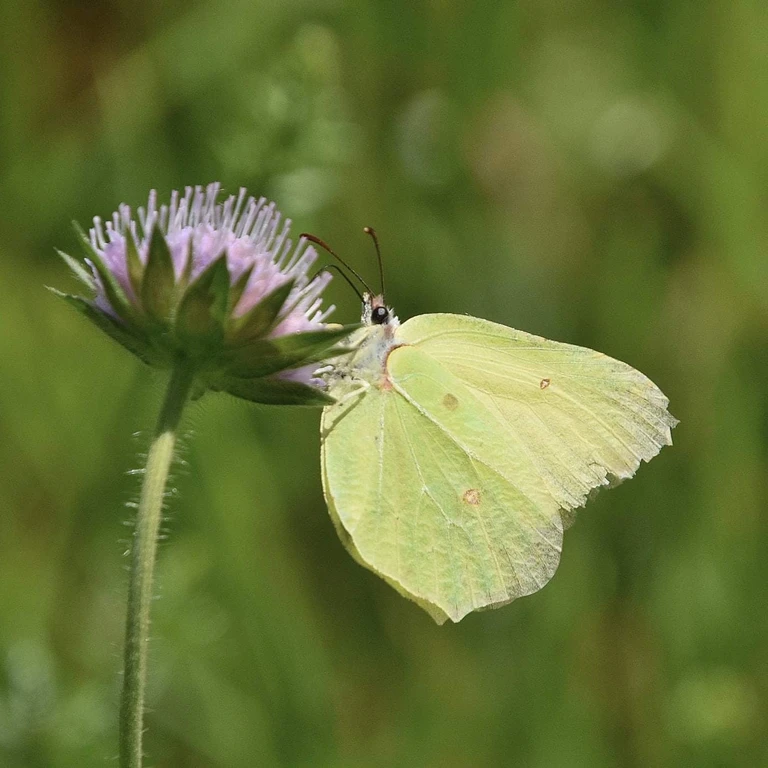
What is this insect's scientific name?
Gonepteryx rhamni
